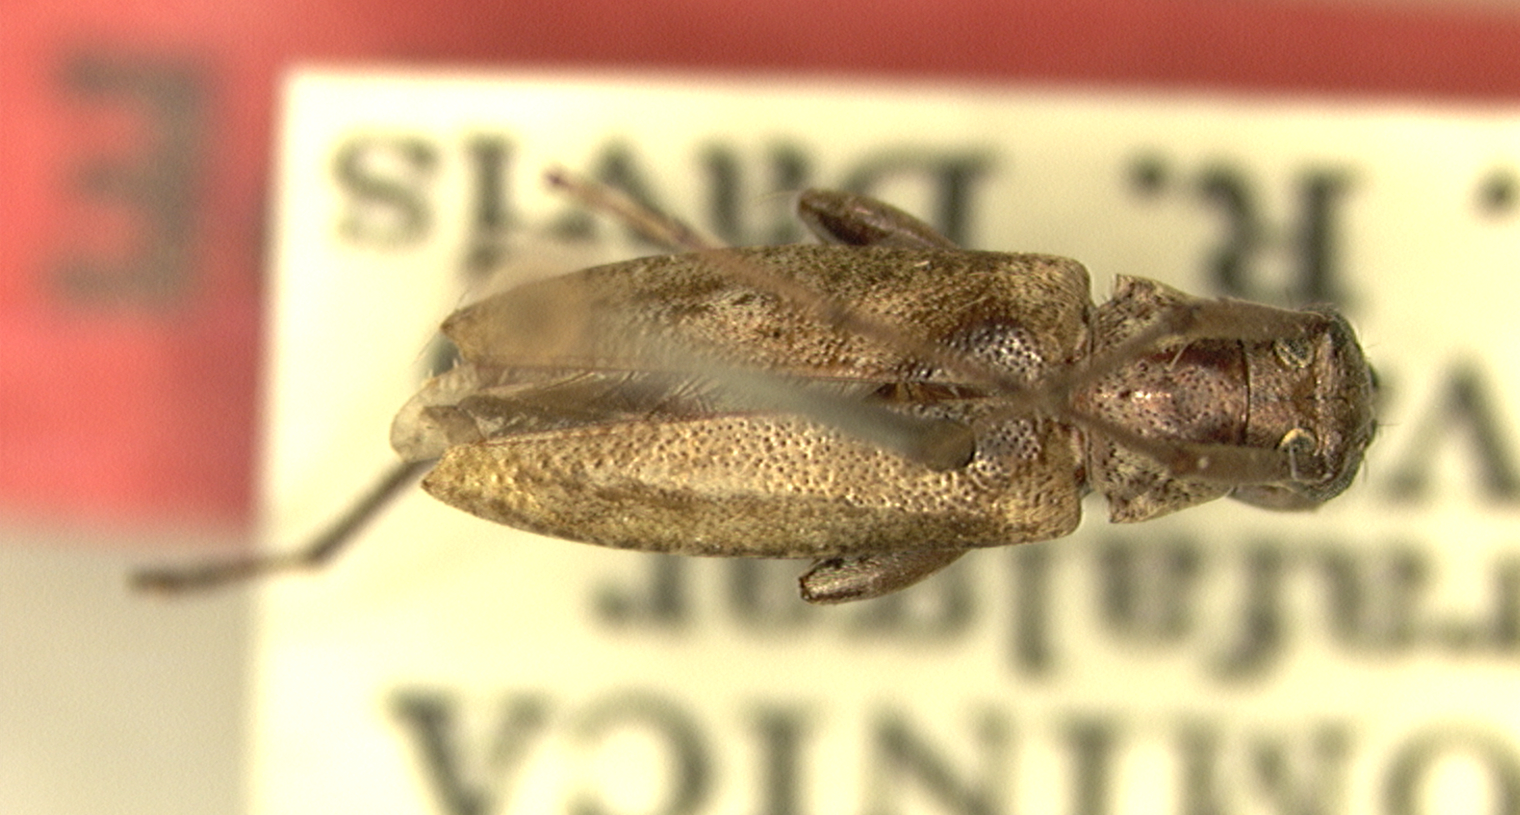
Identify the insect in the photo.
Anisopodus dominicensis
